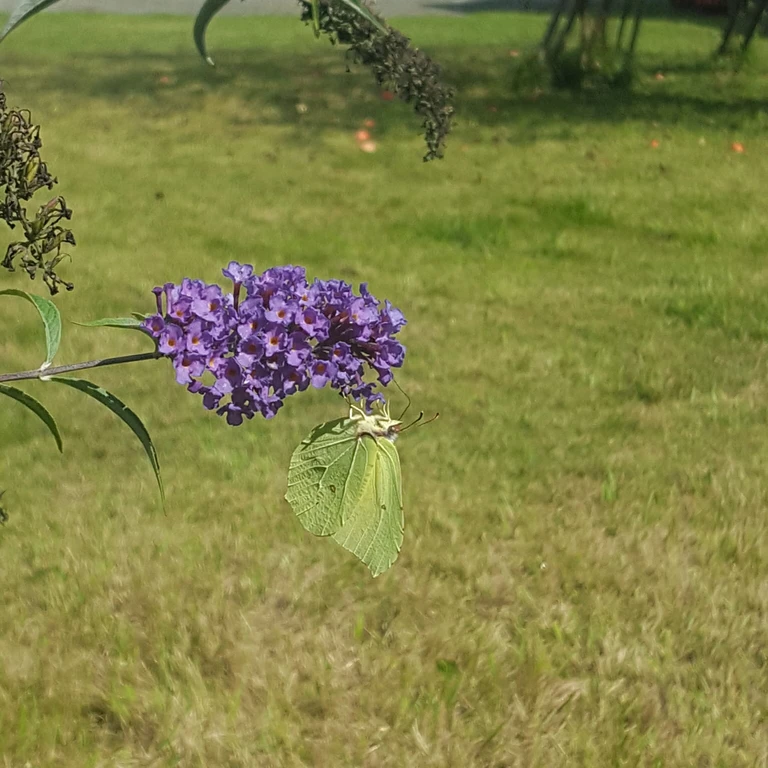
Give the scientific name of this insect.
Gonepteryx rhamni
